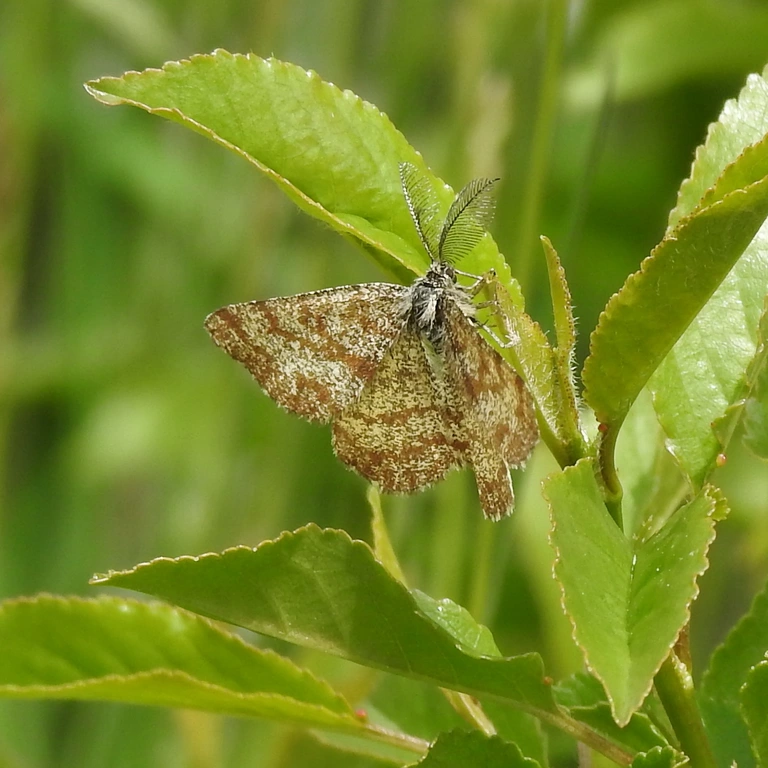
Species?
Ematurga atomaria
